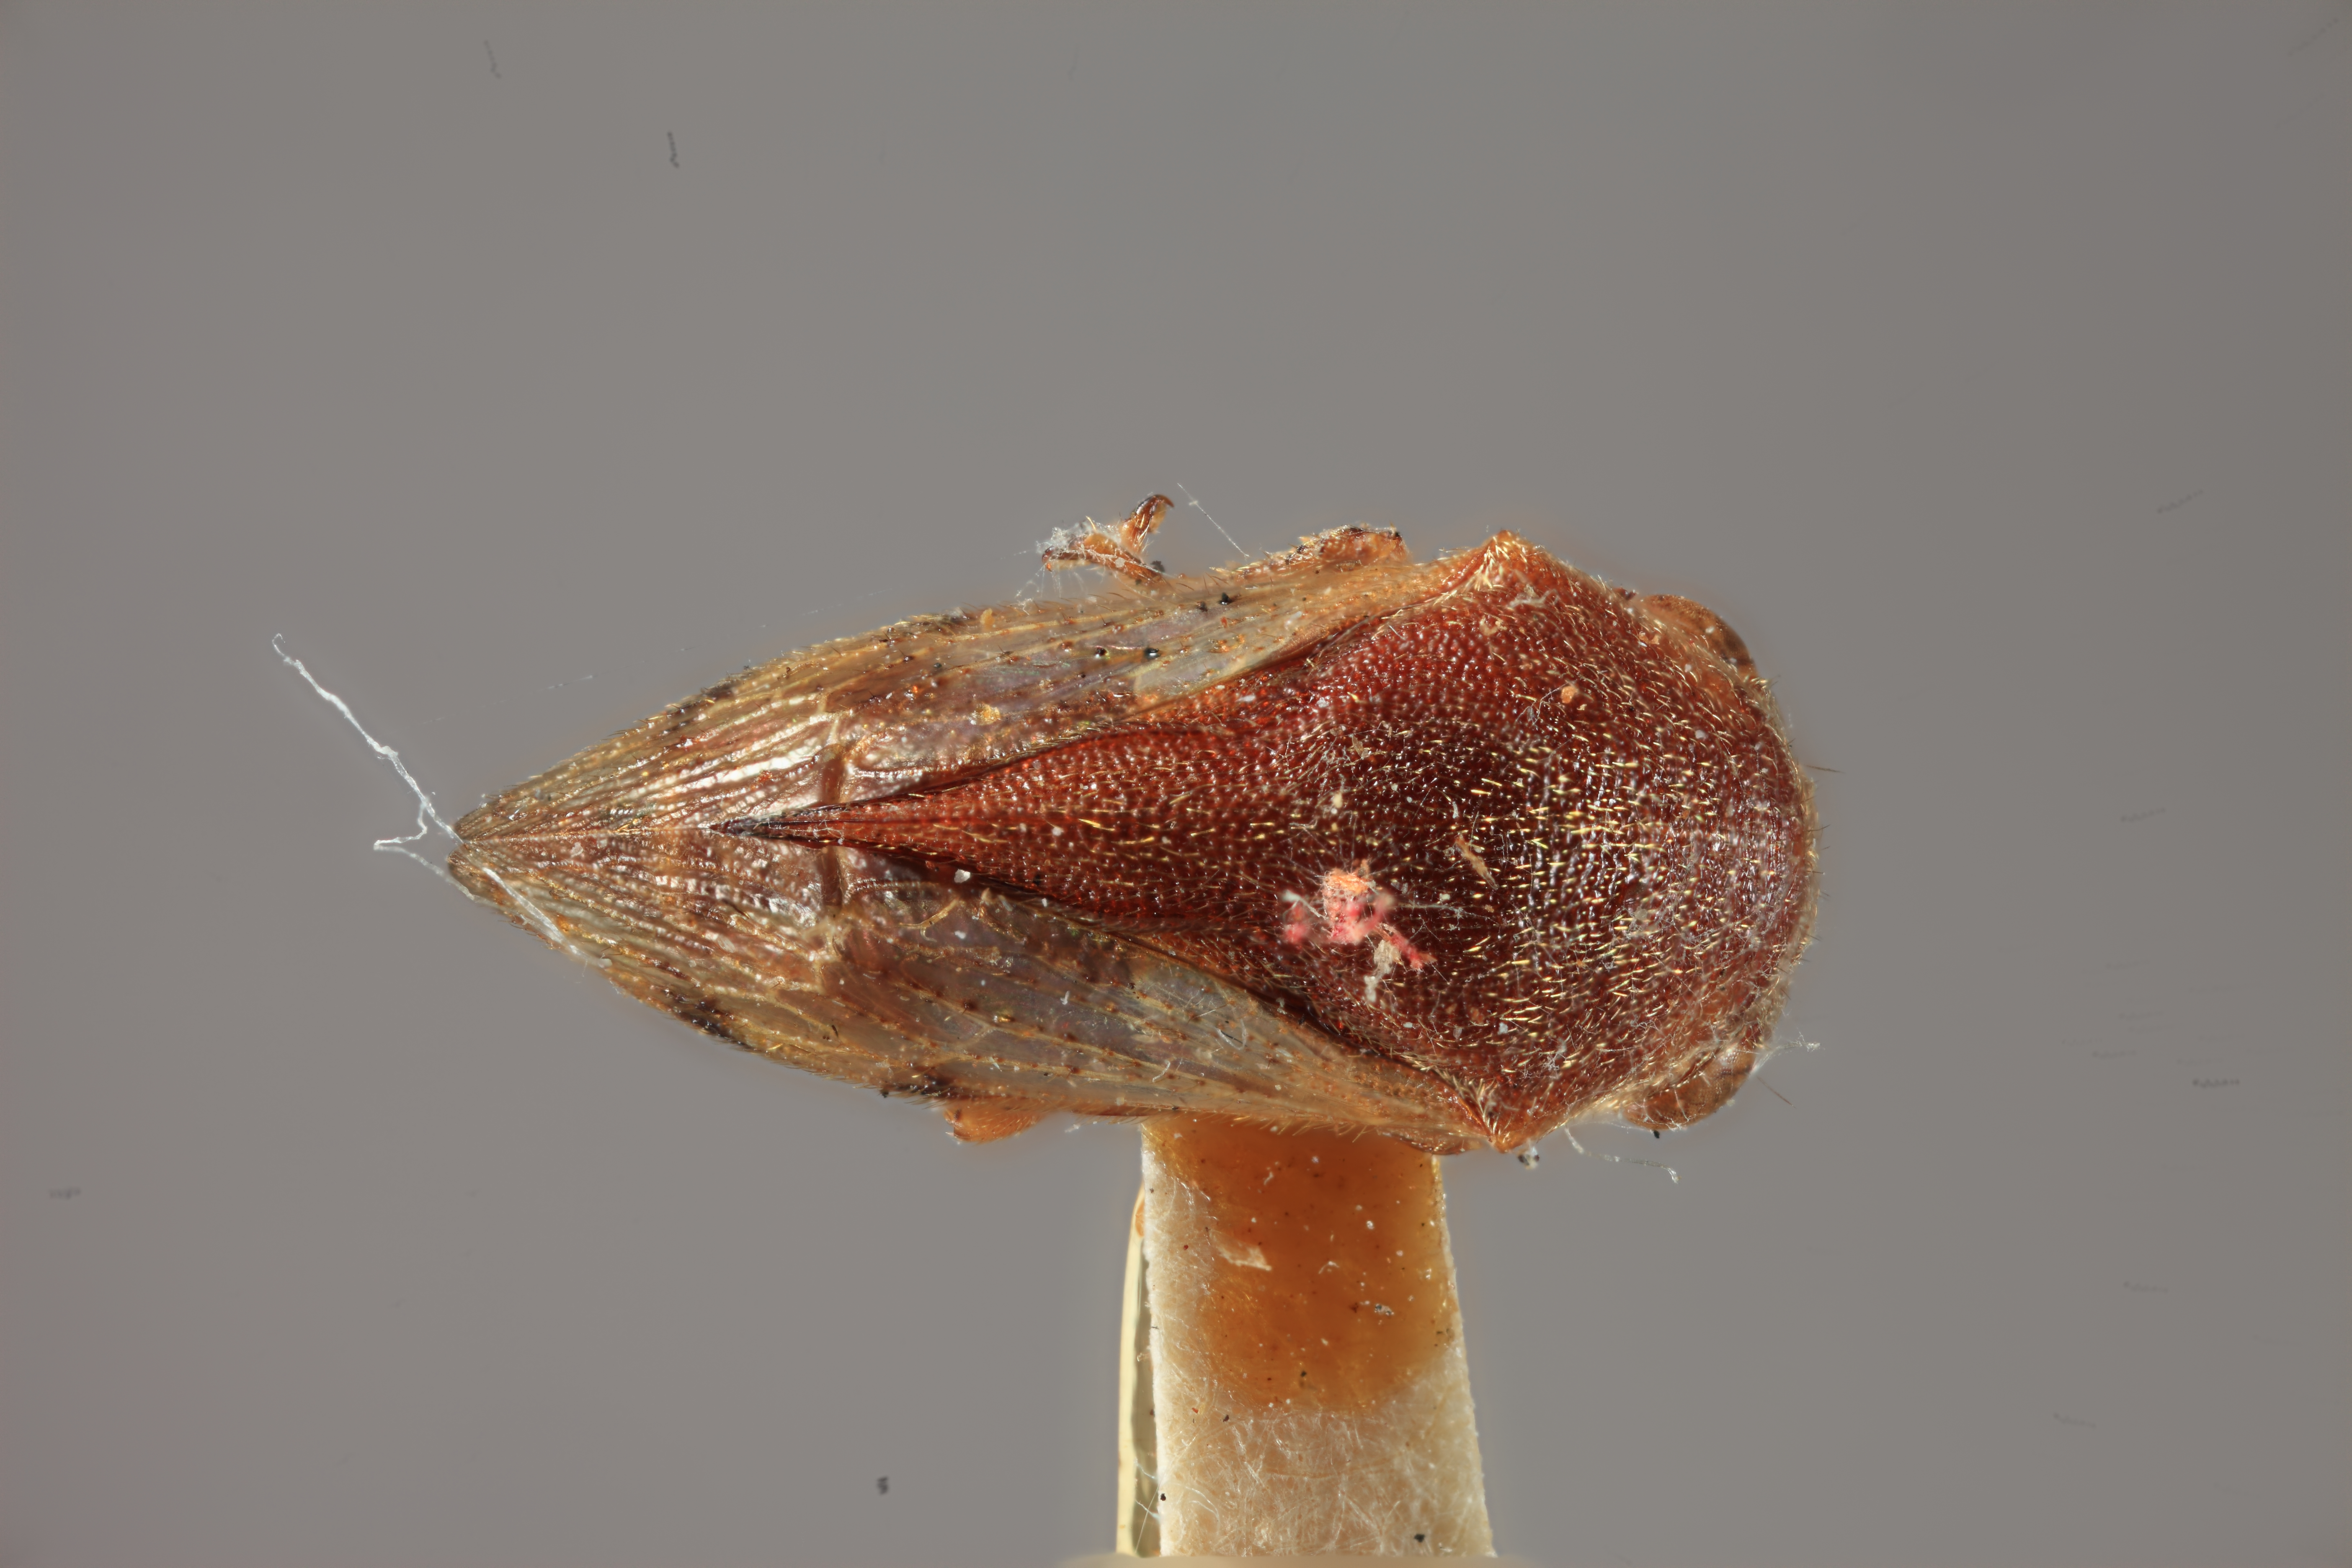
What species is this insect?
Gargara projecta
